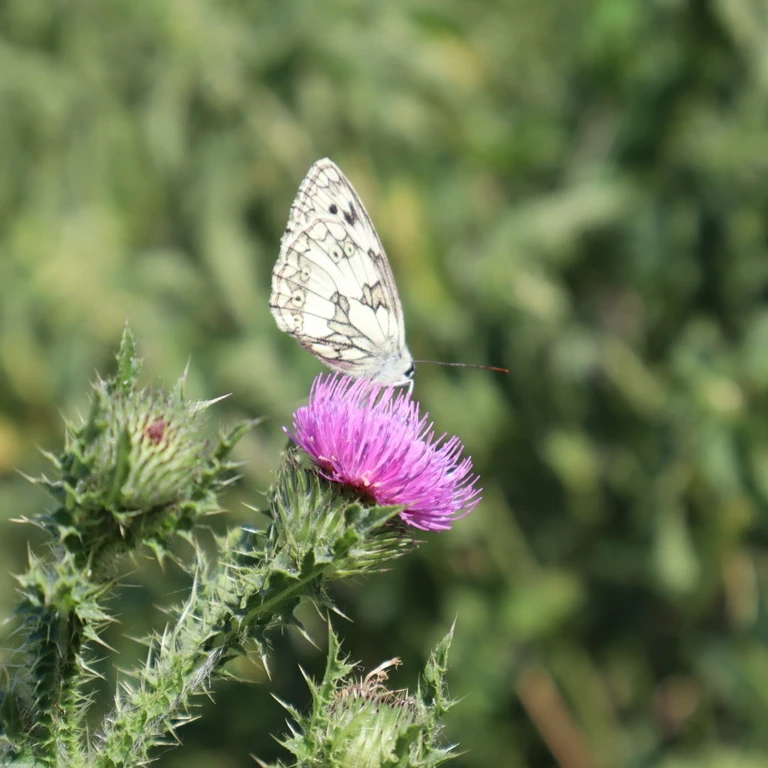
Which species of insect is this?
Melanargia galathea
